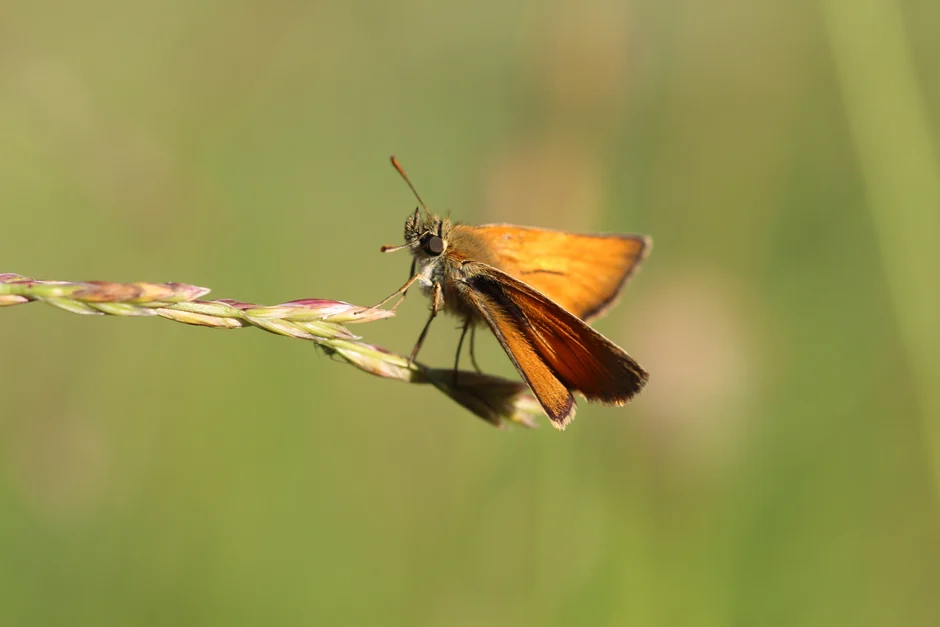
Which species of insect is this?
Thymelicus sylvestris
